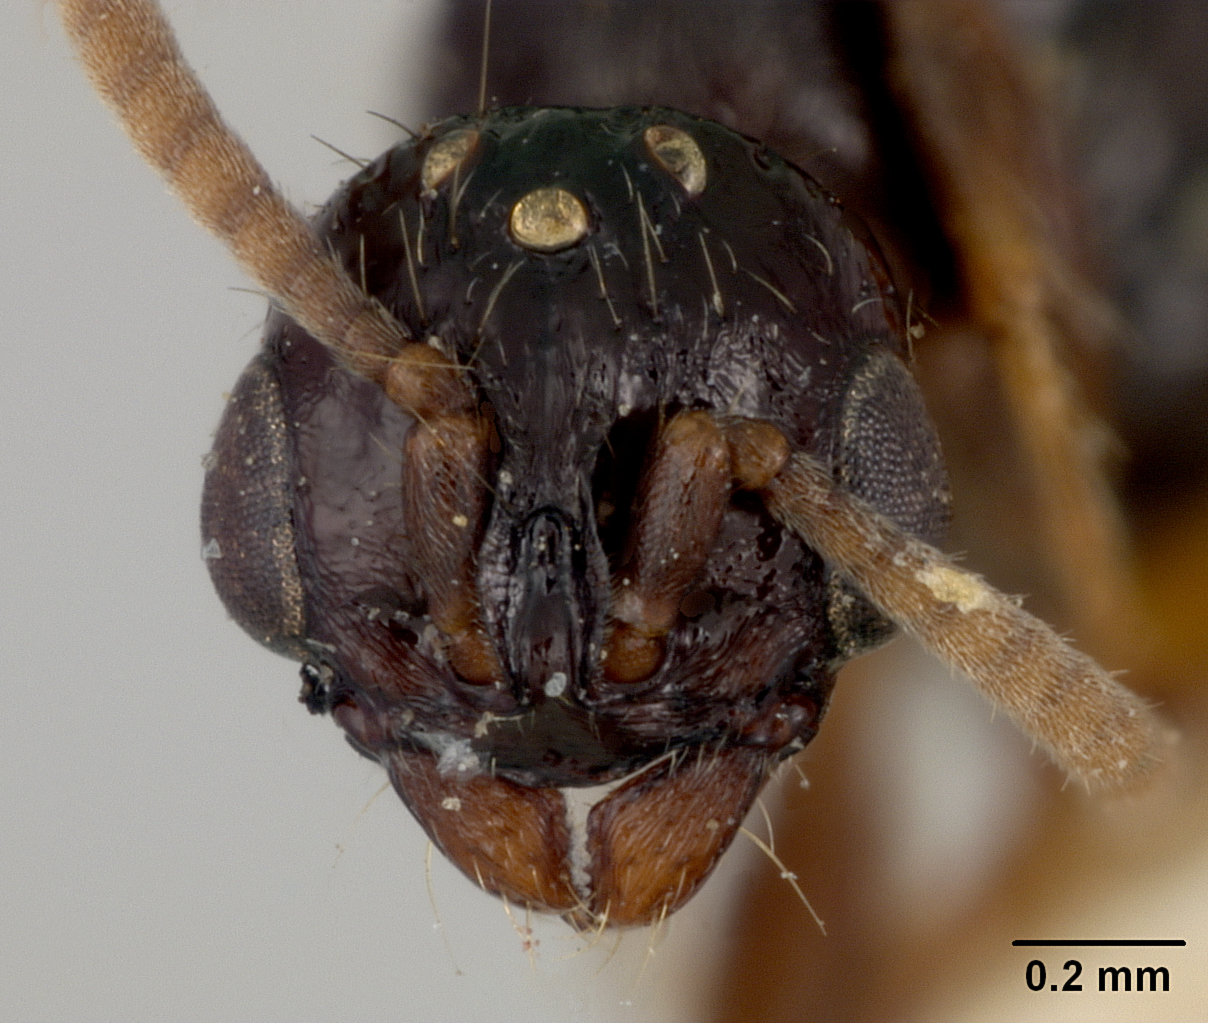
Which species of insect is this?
Acanthostichus texanus
